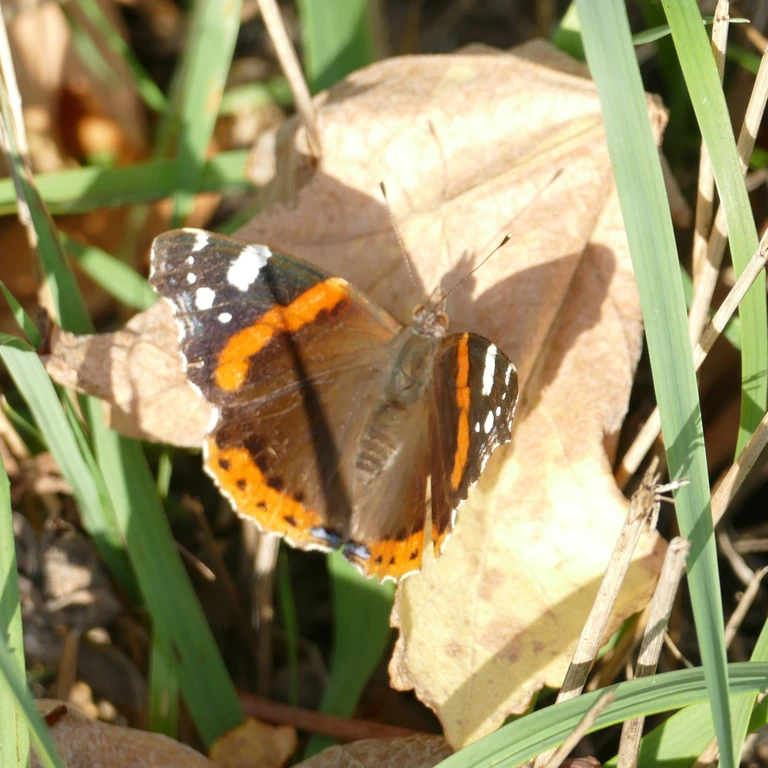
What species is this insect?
Vanessa atalanta
